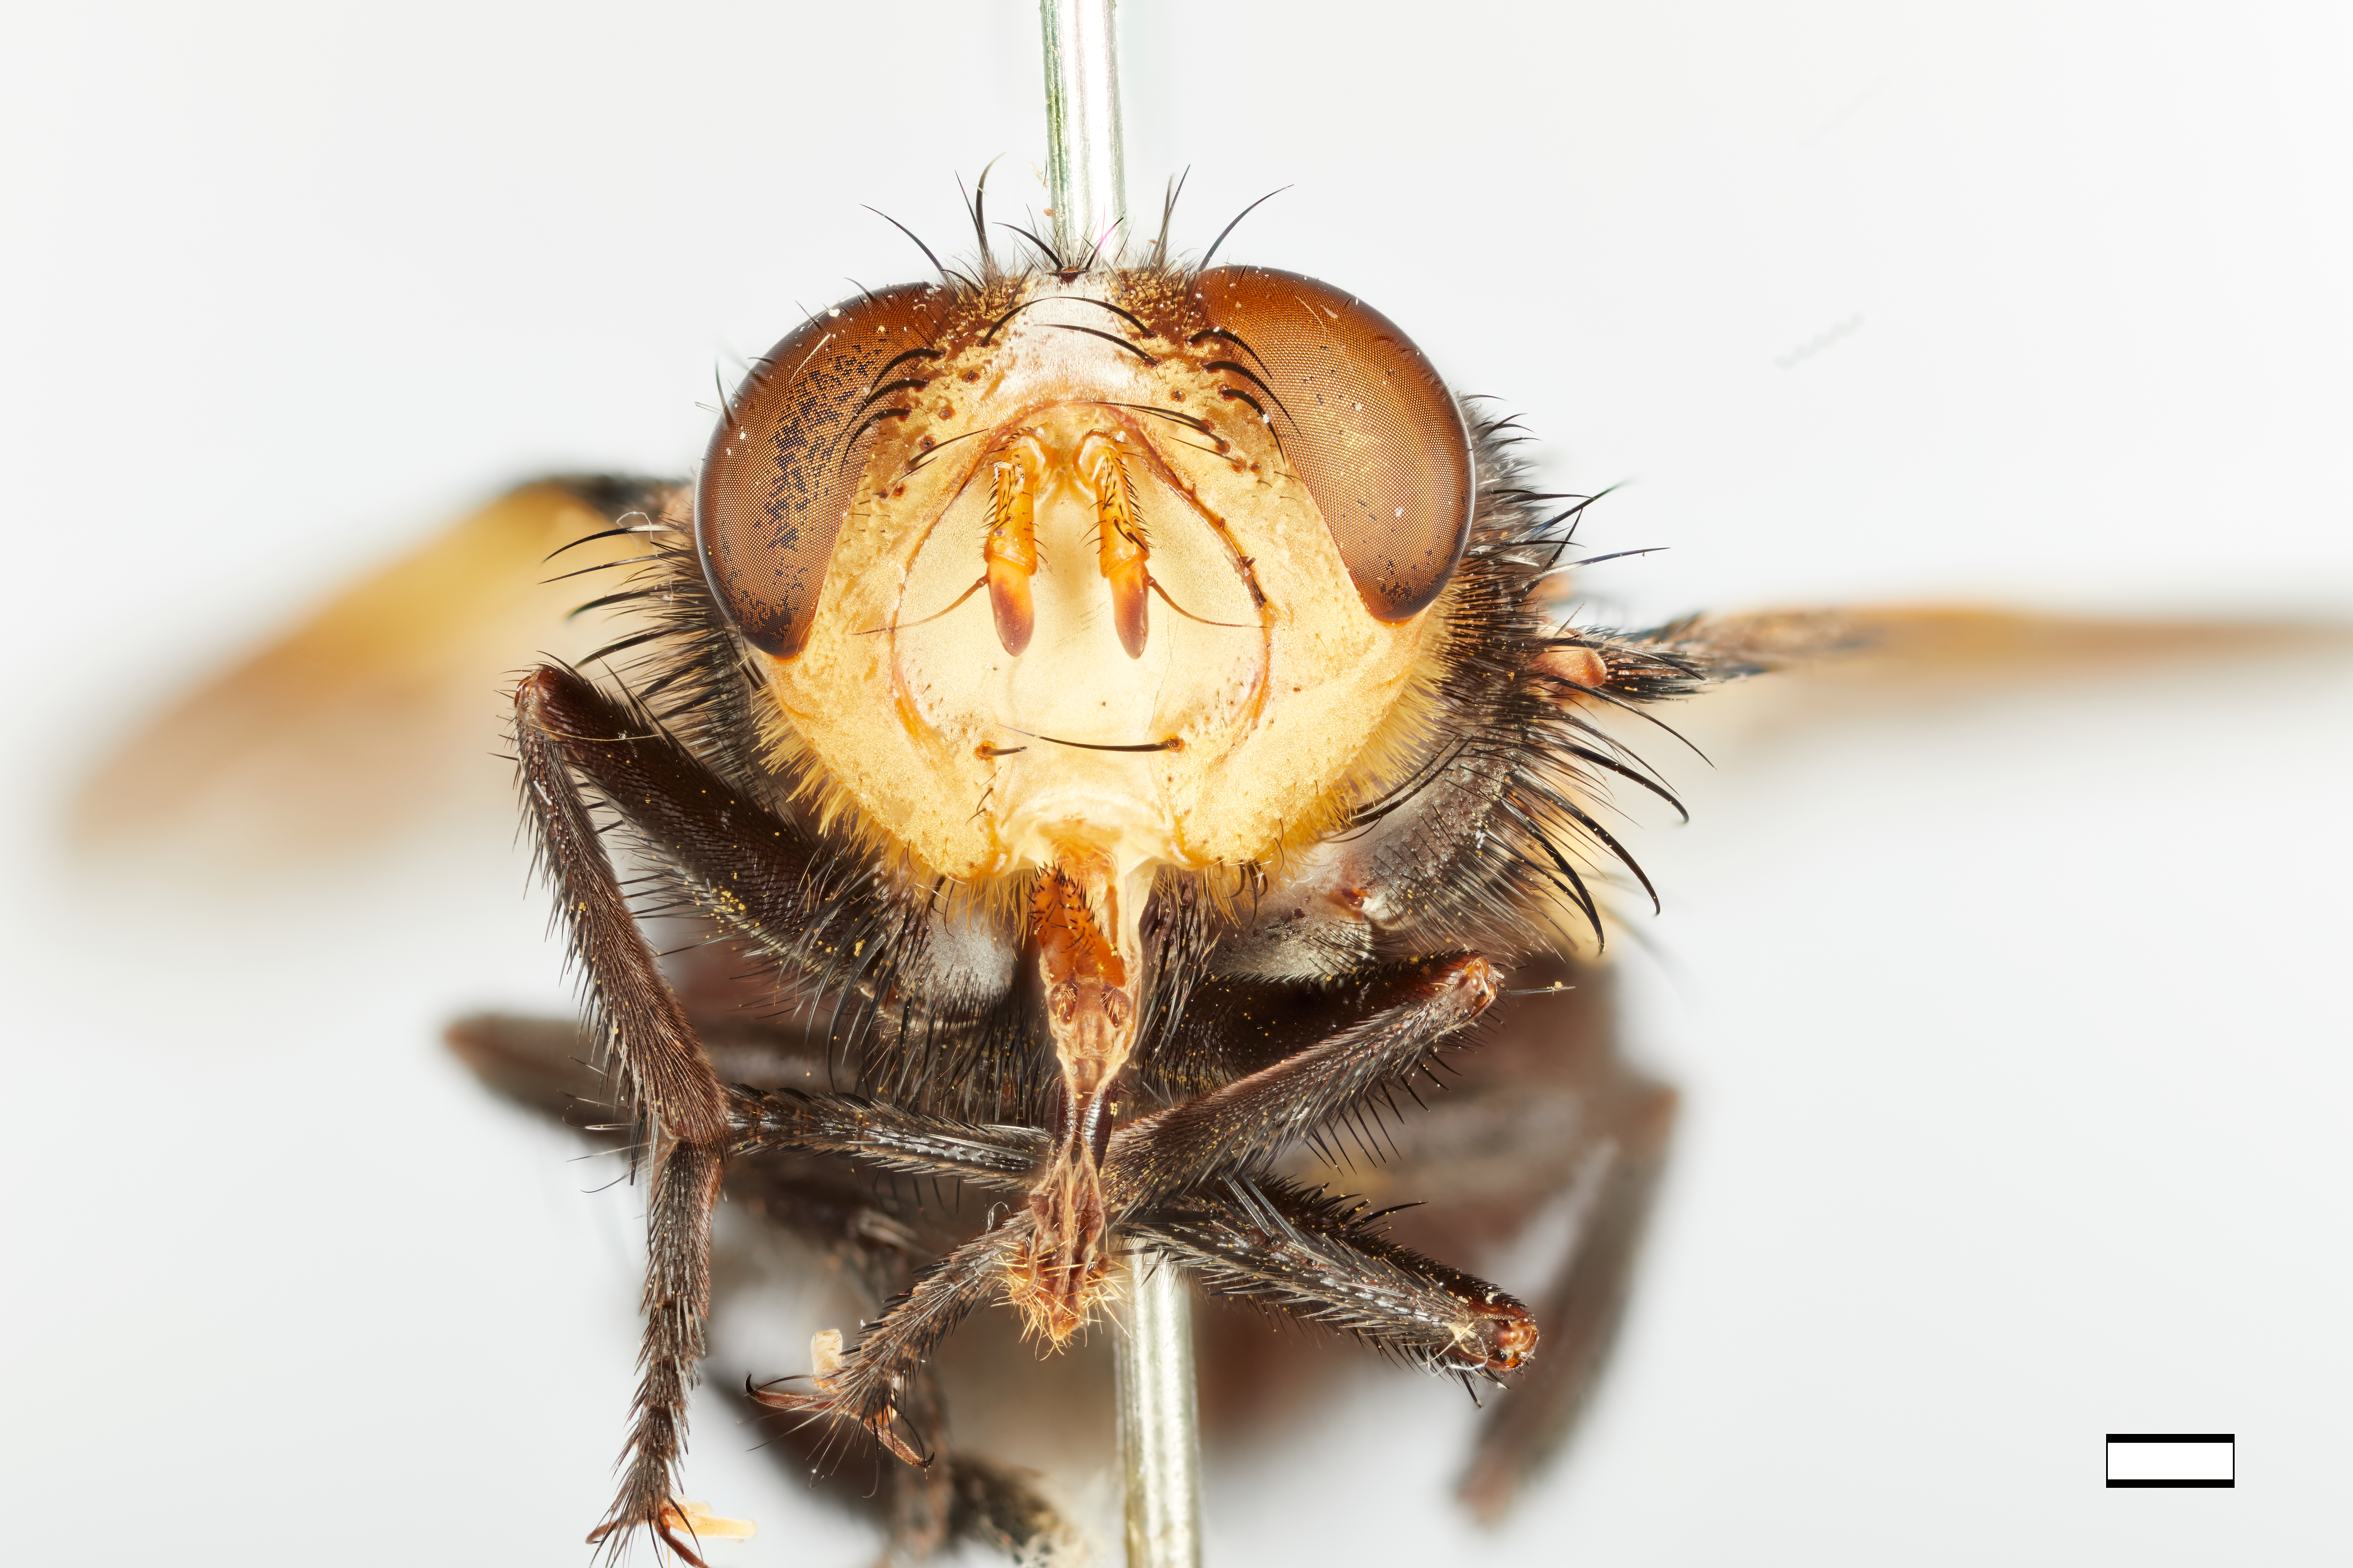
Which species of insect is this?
Trophomyia pictipennis
